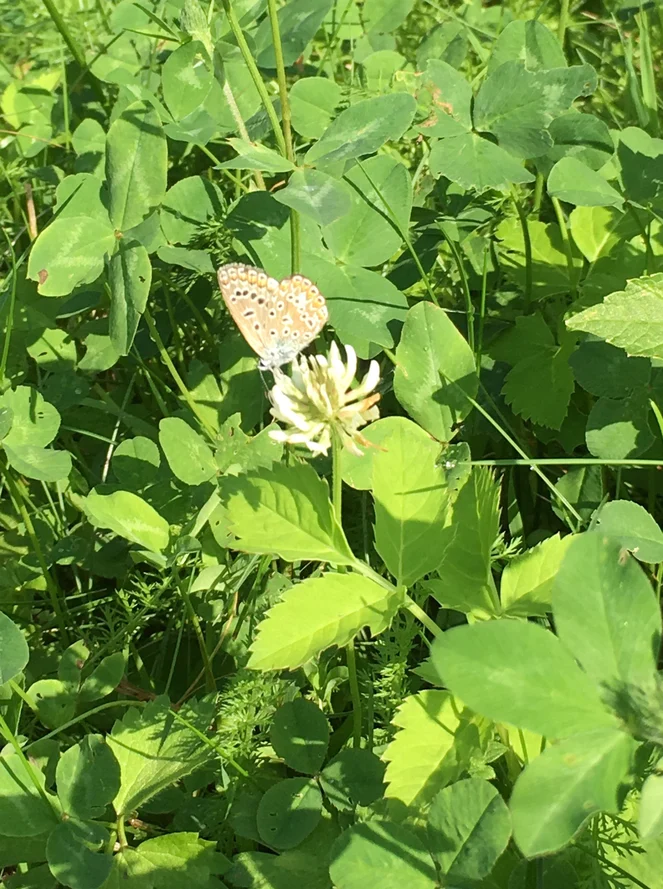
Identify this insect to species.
Polyommatus icarus
